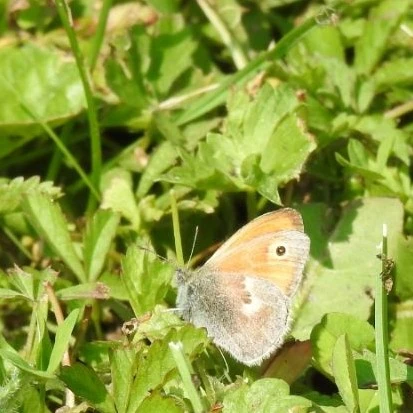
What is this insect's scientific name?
Coenonympha pamphilus
